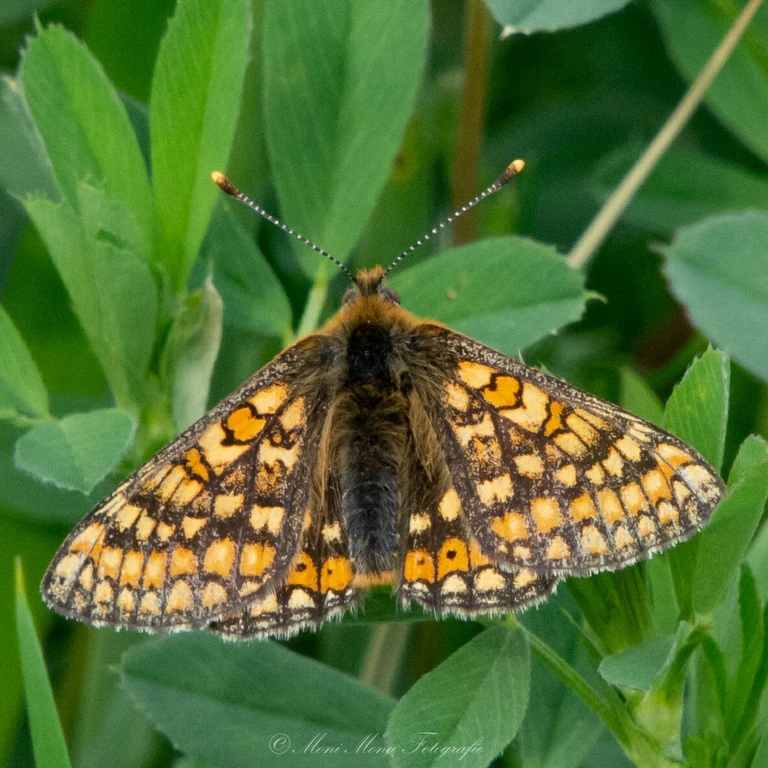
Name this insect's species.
Euphydryas aurinia
